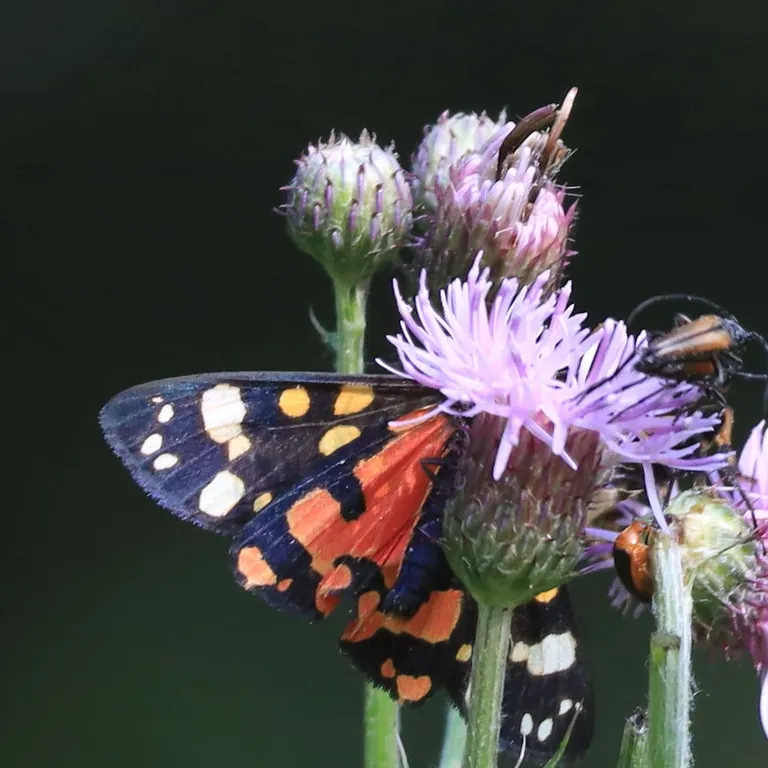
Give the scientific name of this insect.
Callimorpha dominula
